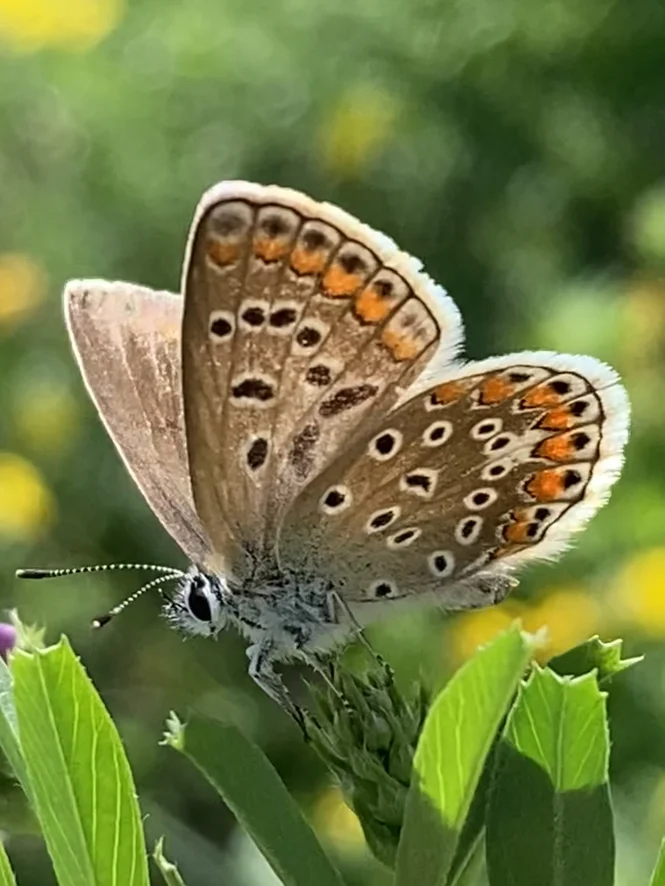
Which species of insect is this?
Polyommatus icarus
